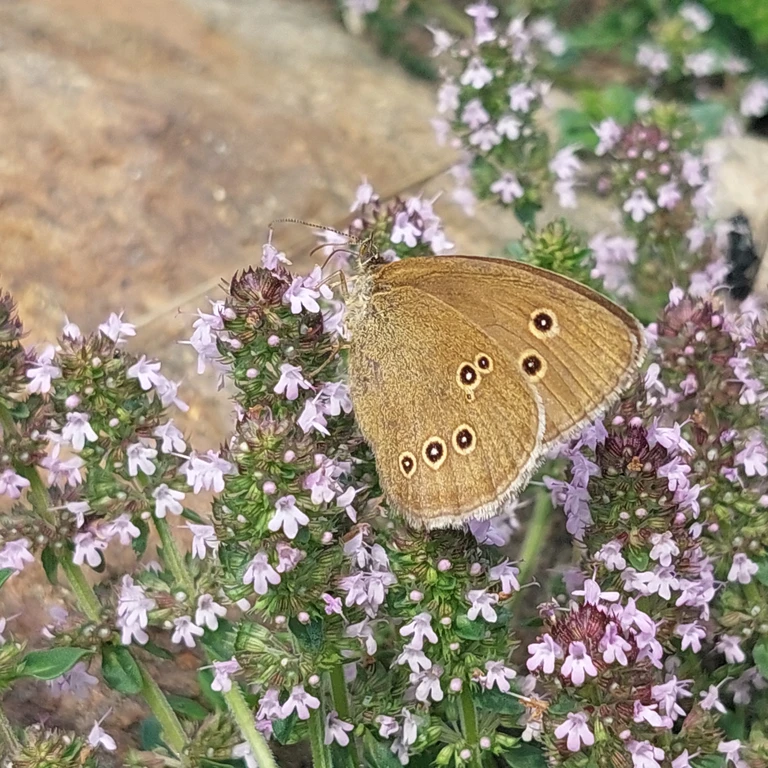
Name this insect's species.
Aphantopus hyperantus
